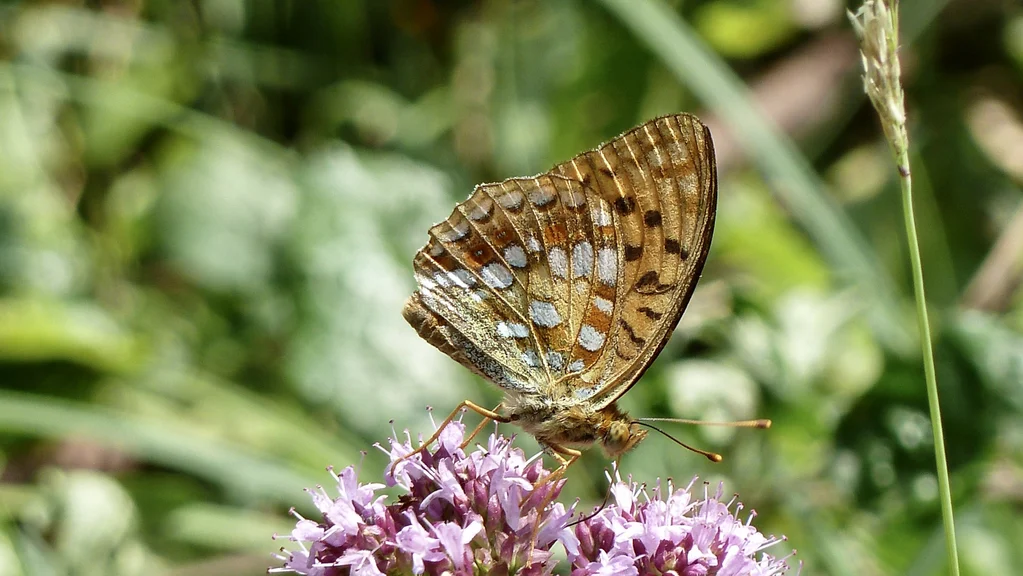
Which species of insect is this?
Fabriciana adippe
